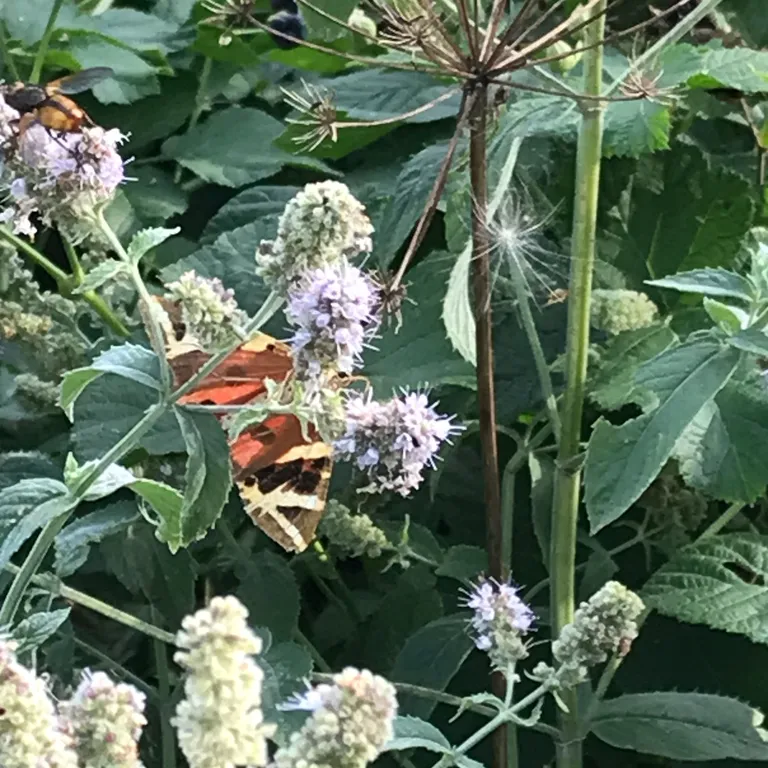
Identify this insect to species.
Euplagia quadripunctaria
